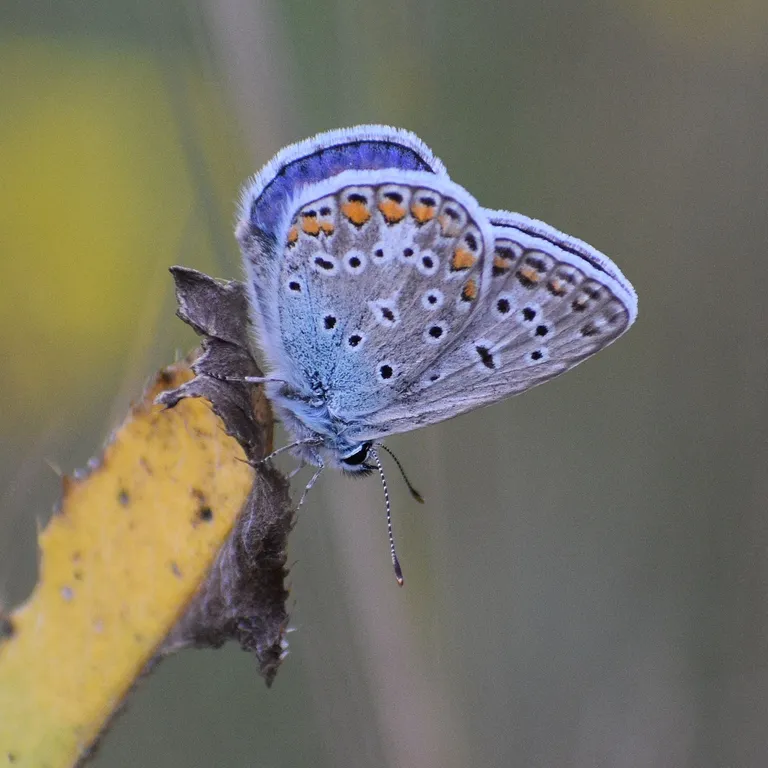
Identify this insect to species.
Polyommatus icarus
